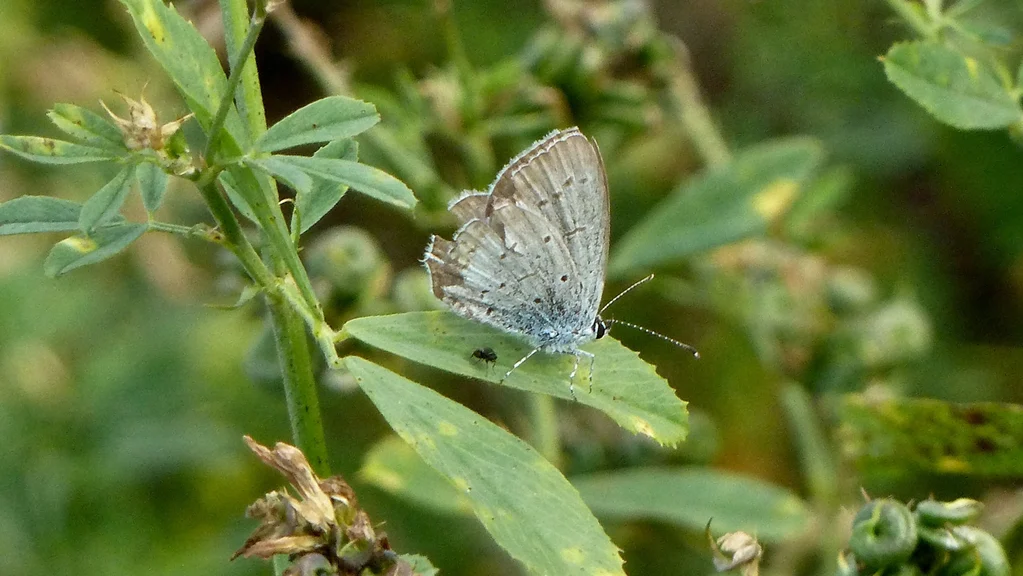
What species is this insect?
Cupido argiades (also Elkalyce argiades)
